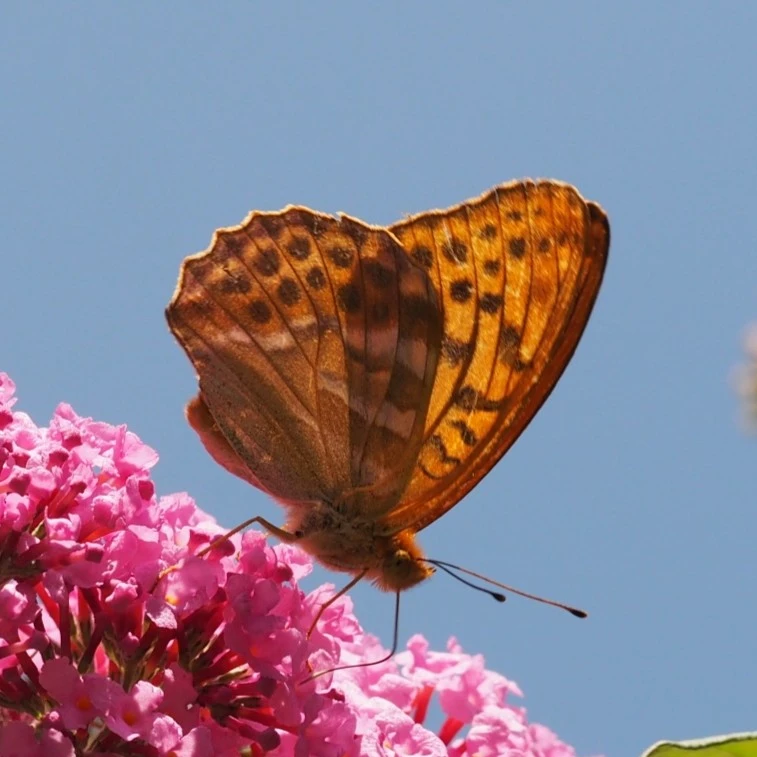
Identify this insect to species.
Argynnis paphia
